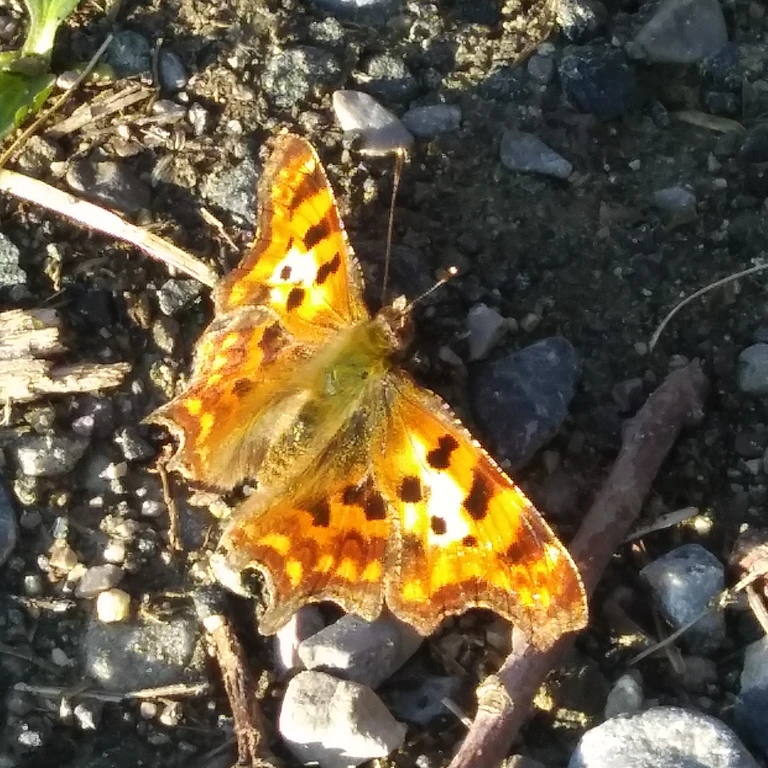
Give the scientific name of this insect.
Polygonia c-album
